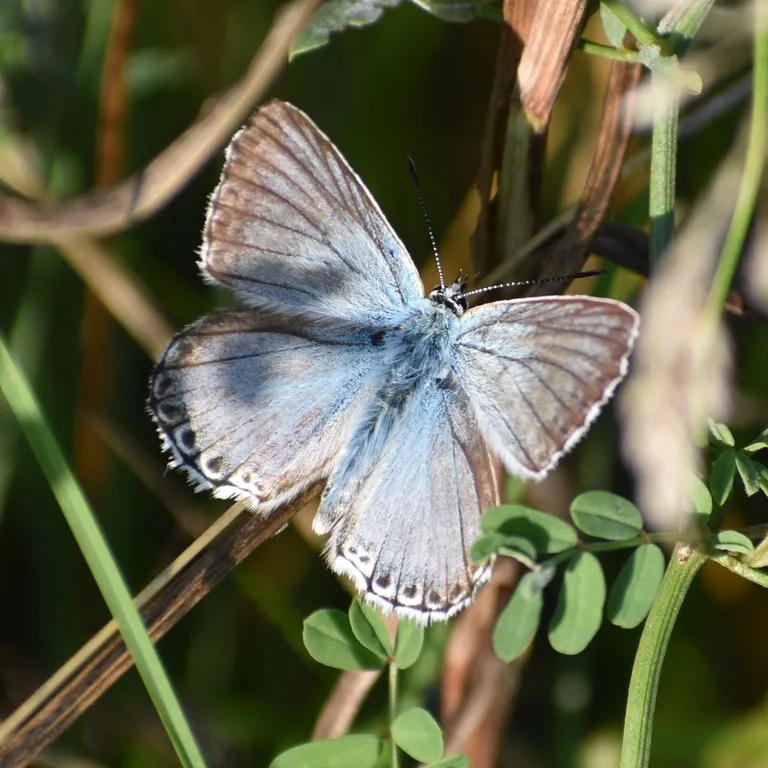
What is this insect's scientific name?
Lysandra coridon
